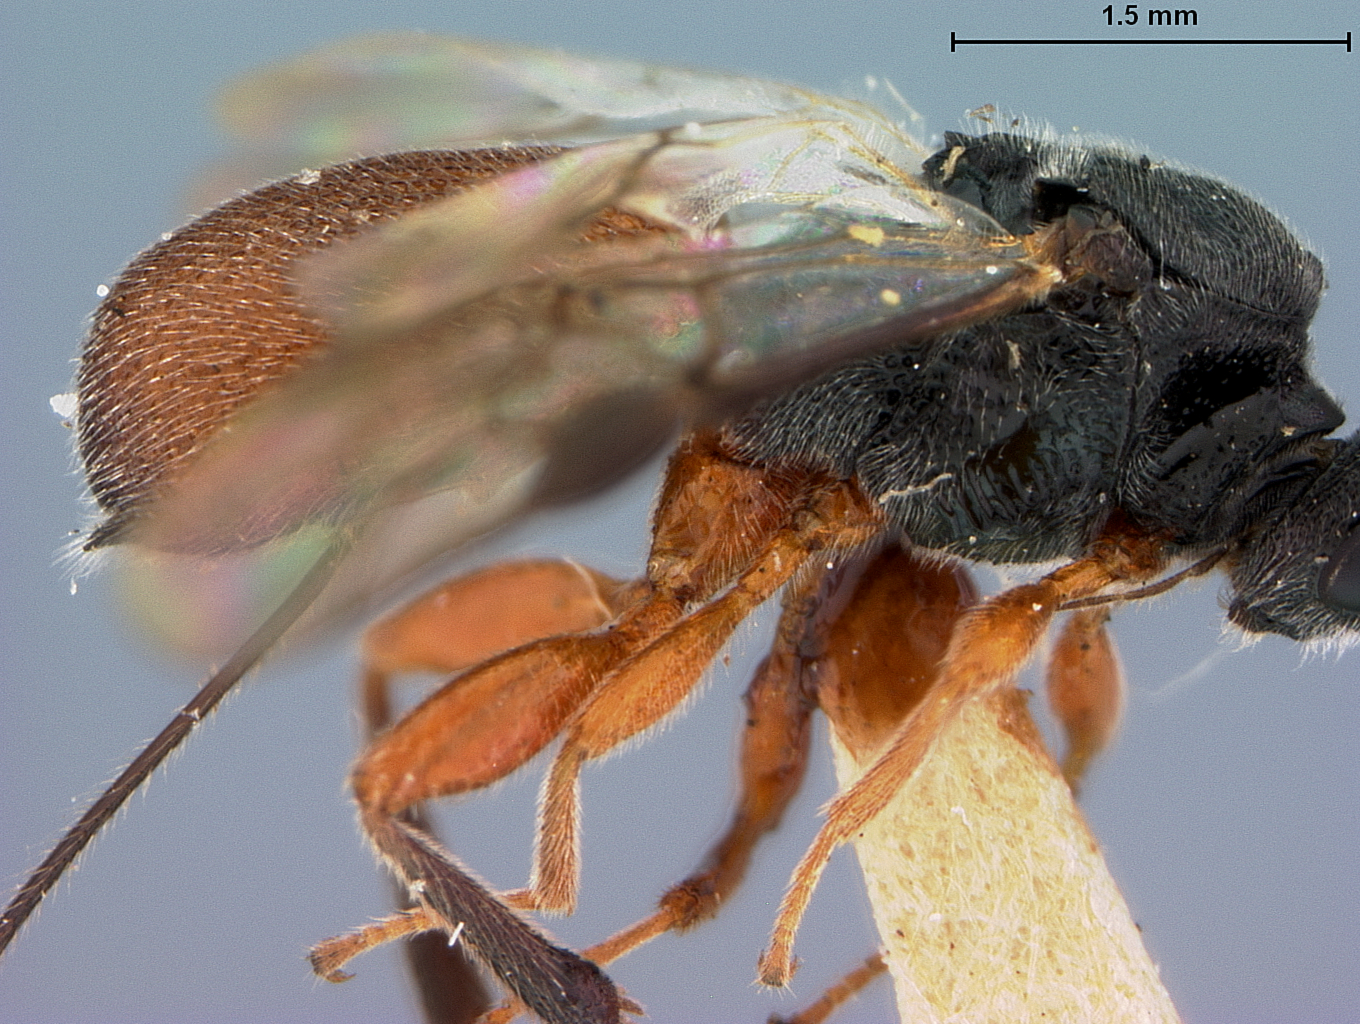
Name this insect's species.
Urosigalphus forbesi
